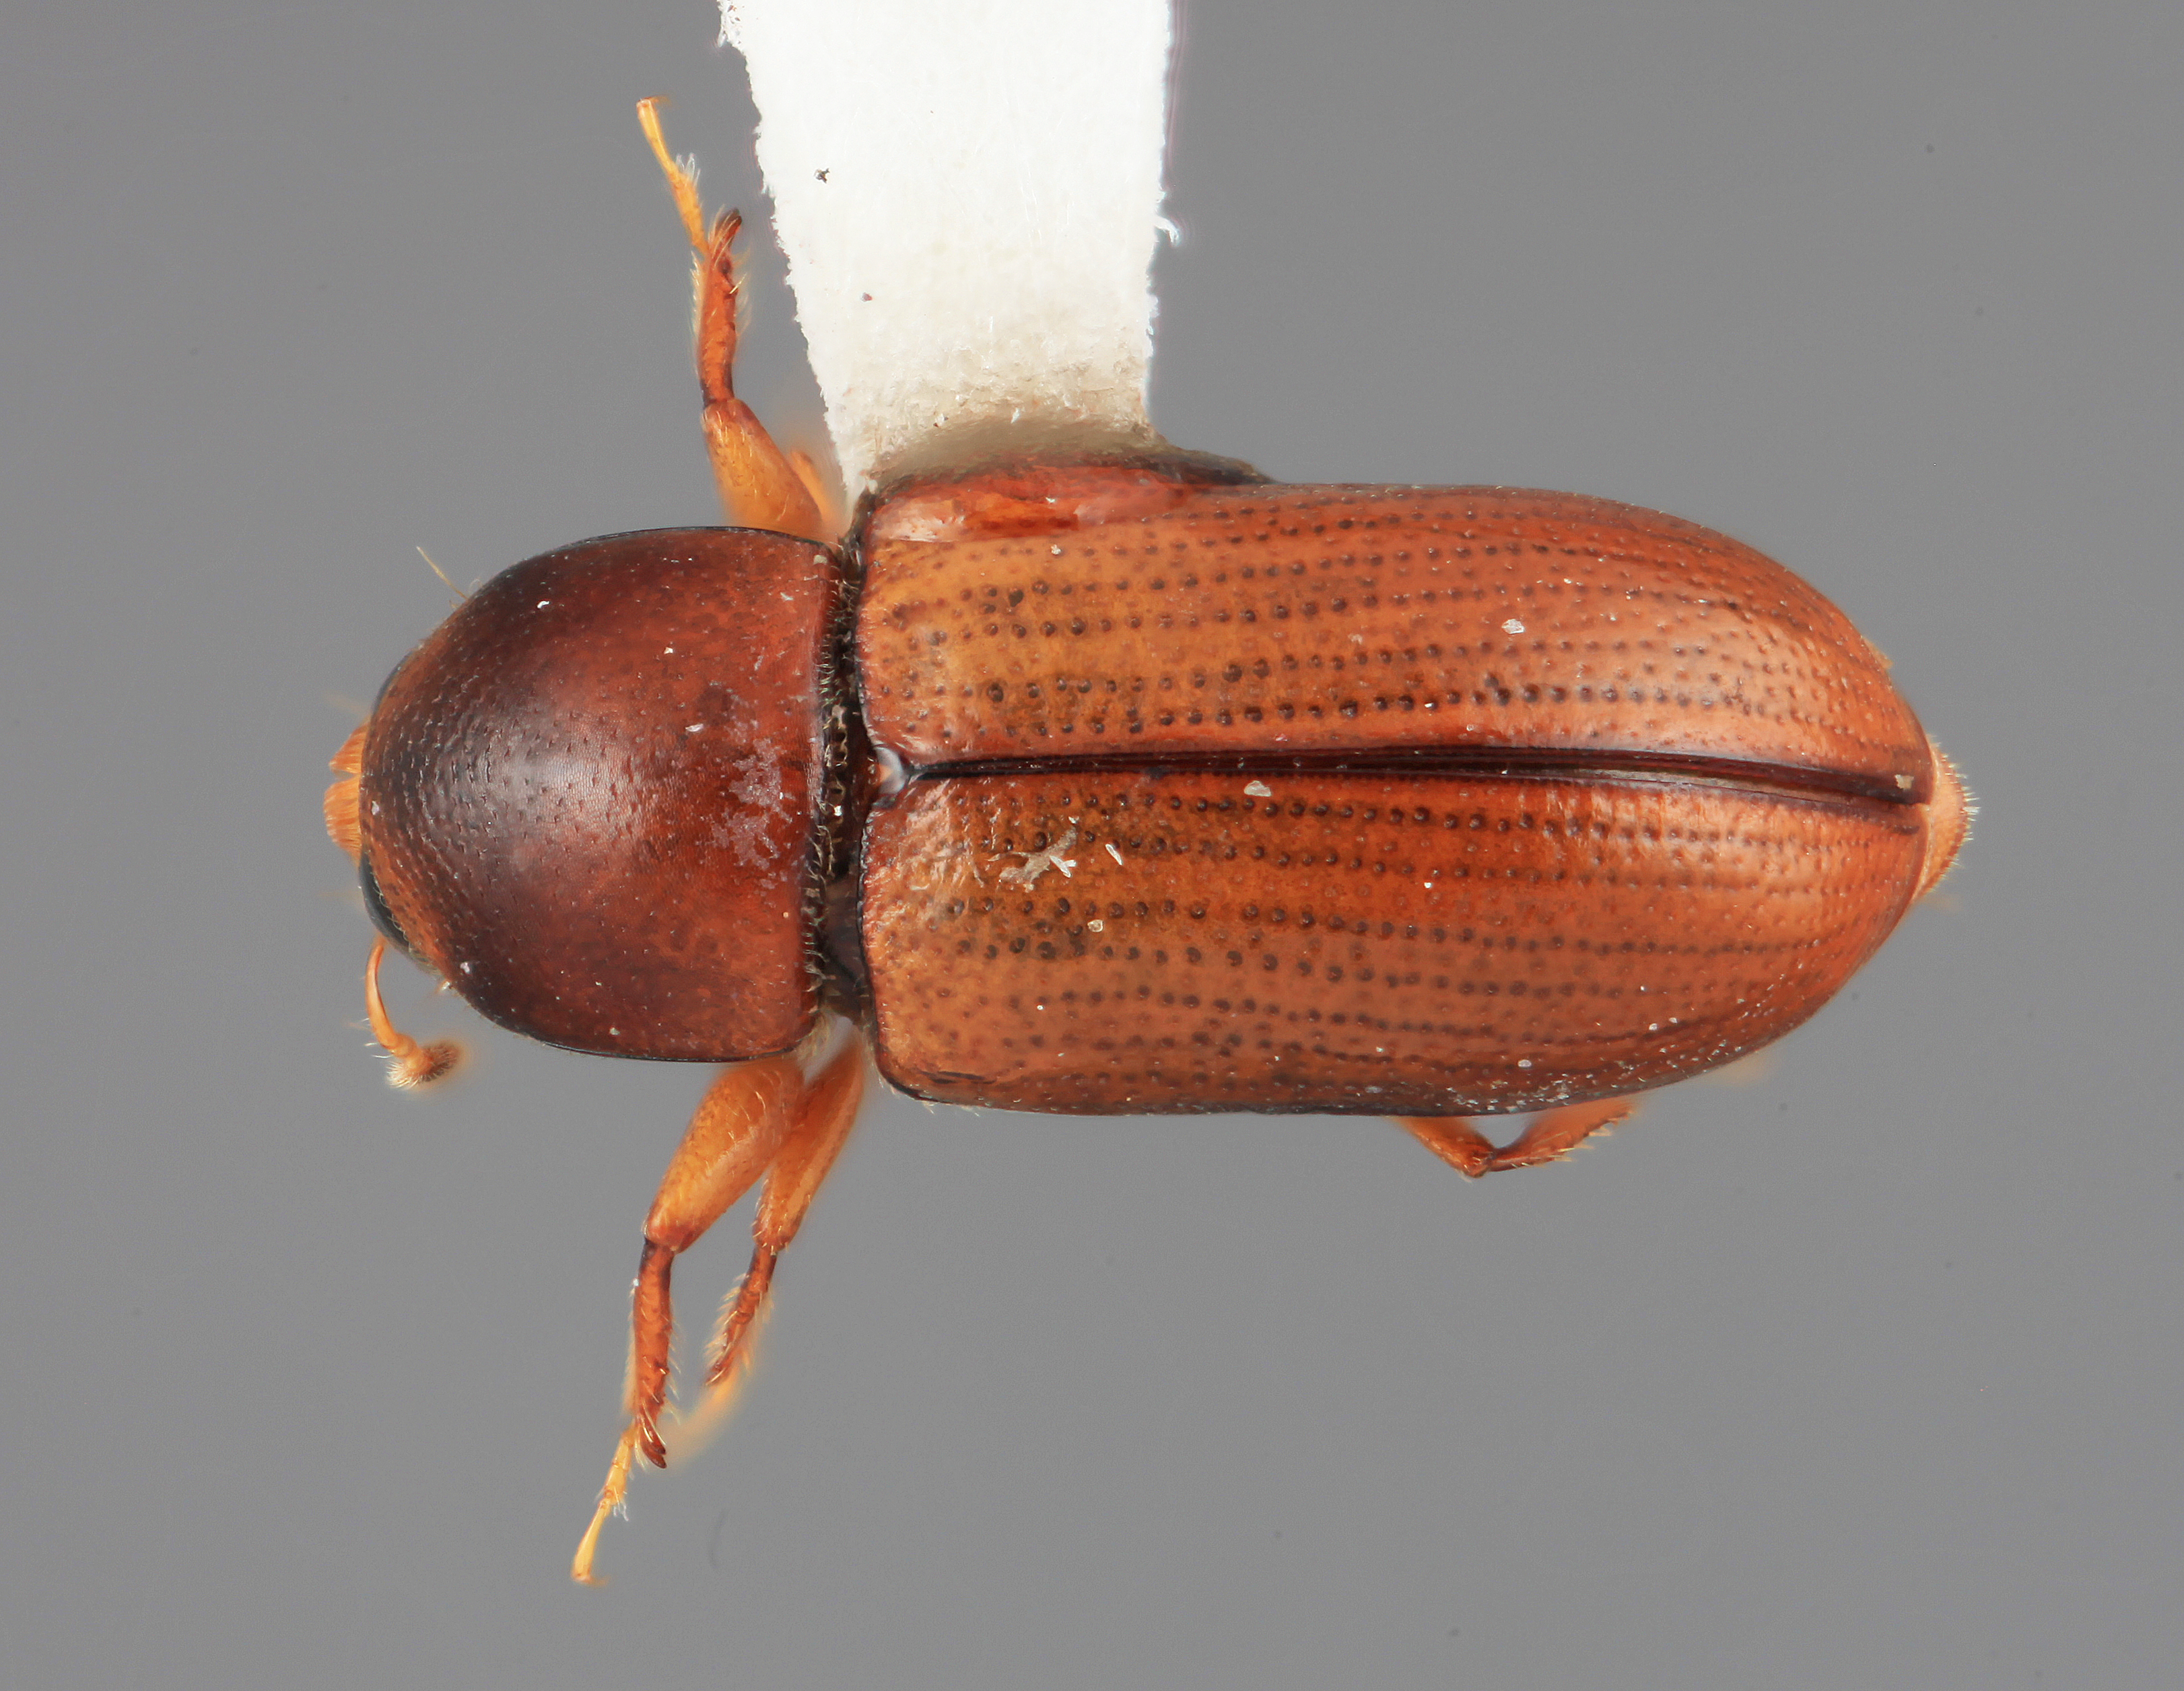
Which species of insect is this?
Scolytodes serenus
